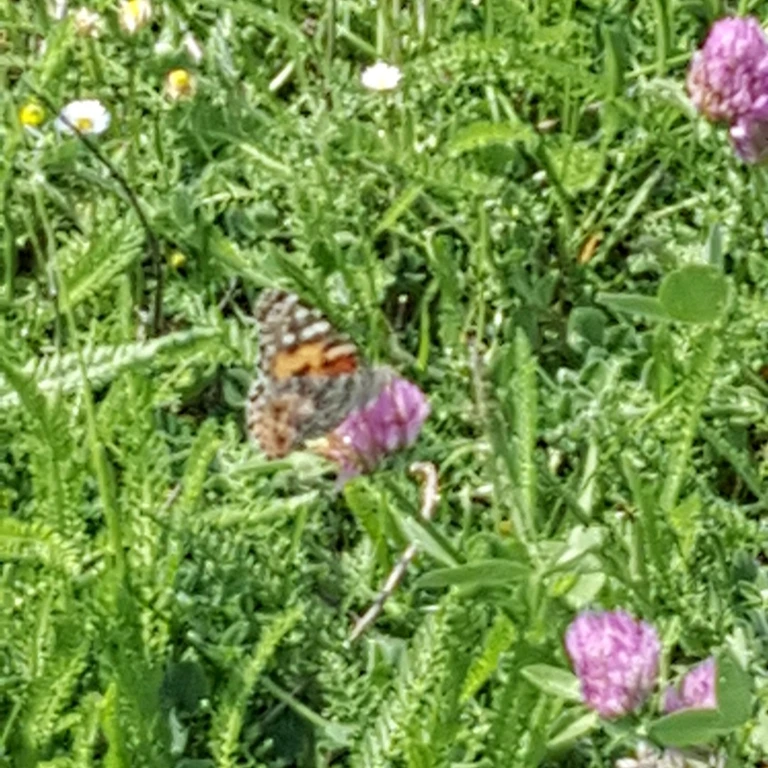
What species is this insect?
Vanessa cardui
